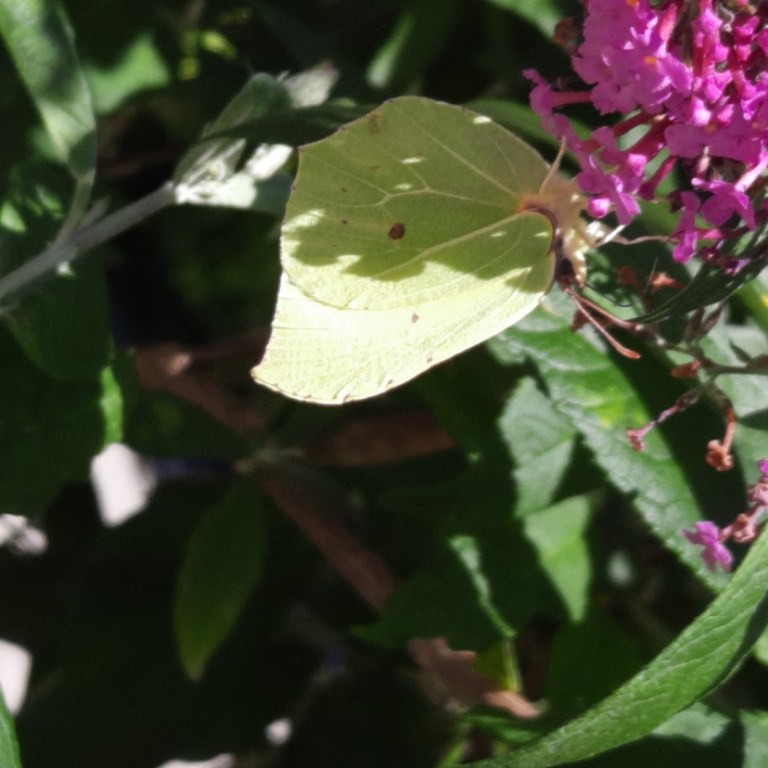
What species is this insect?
Gonepteryx rhamni
